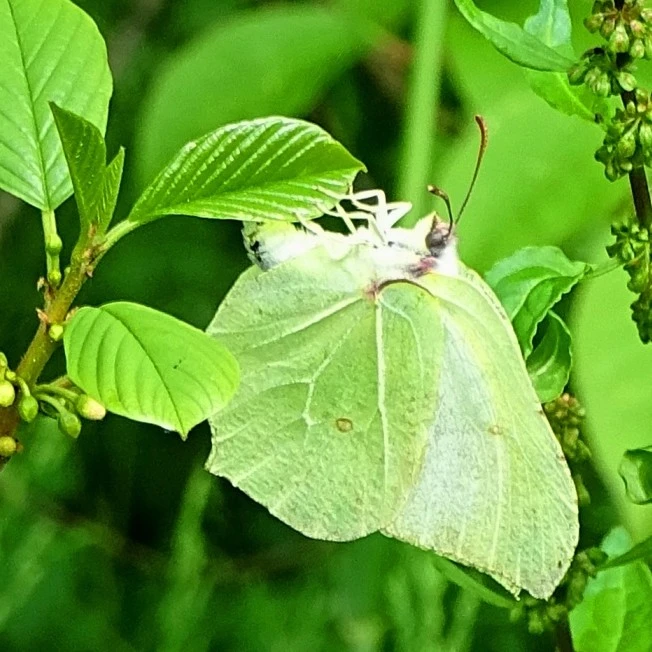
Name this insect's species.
Gonepteryx rhamni
